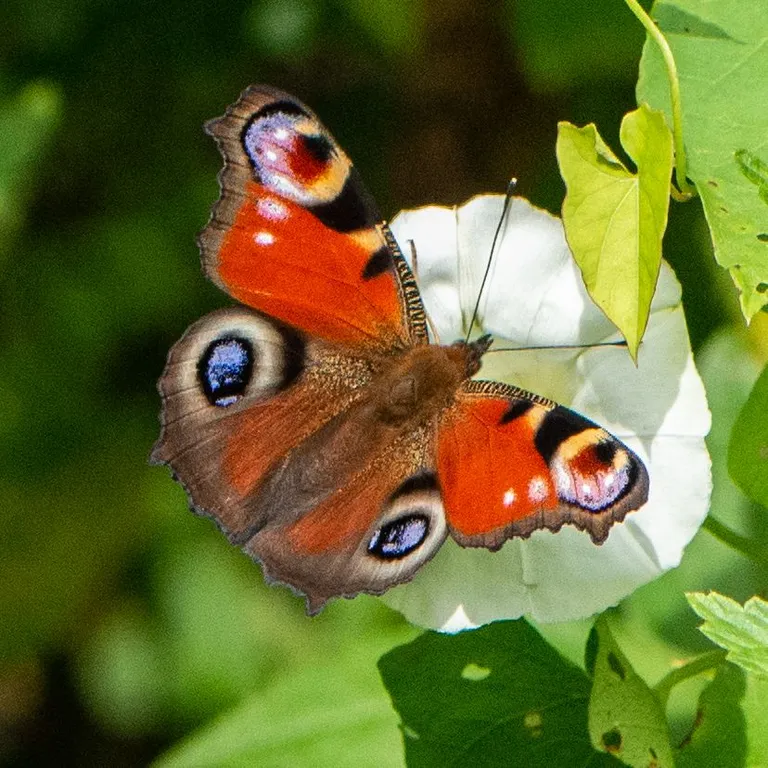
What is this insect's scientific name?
Aglais io
